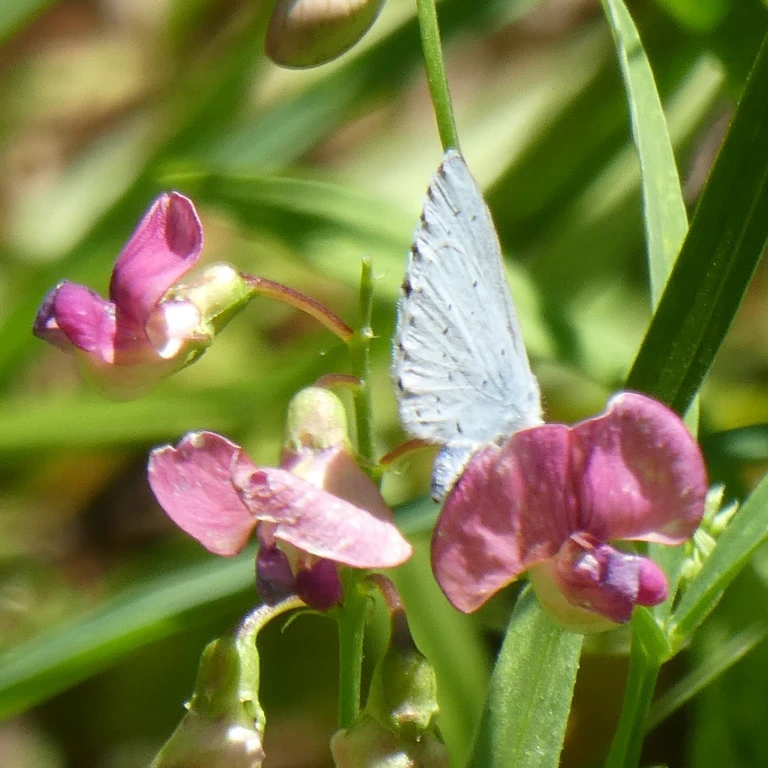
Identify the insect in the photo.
Celastrina argiolus
